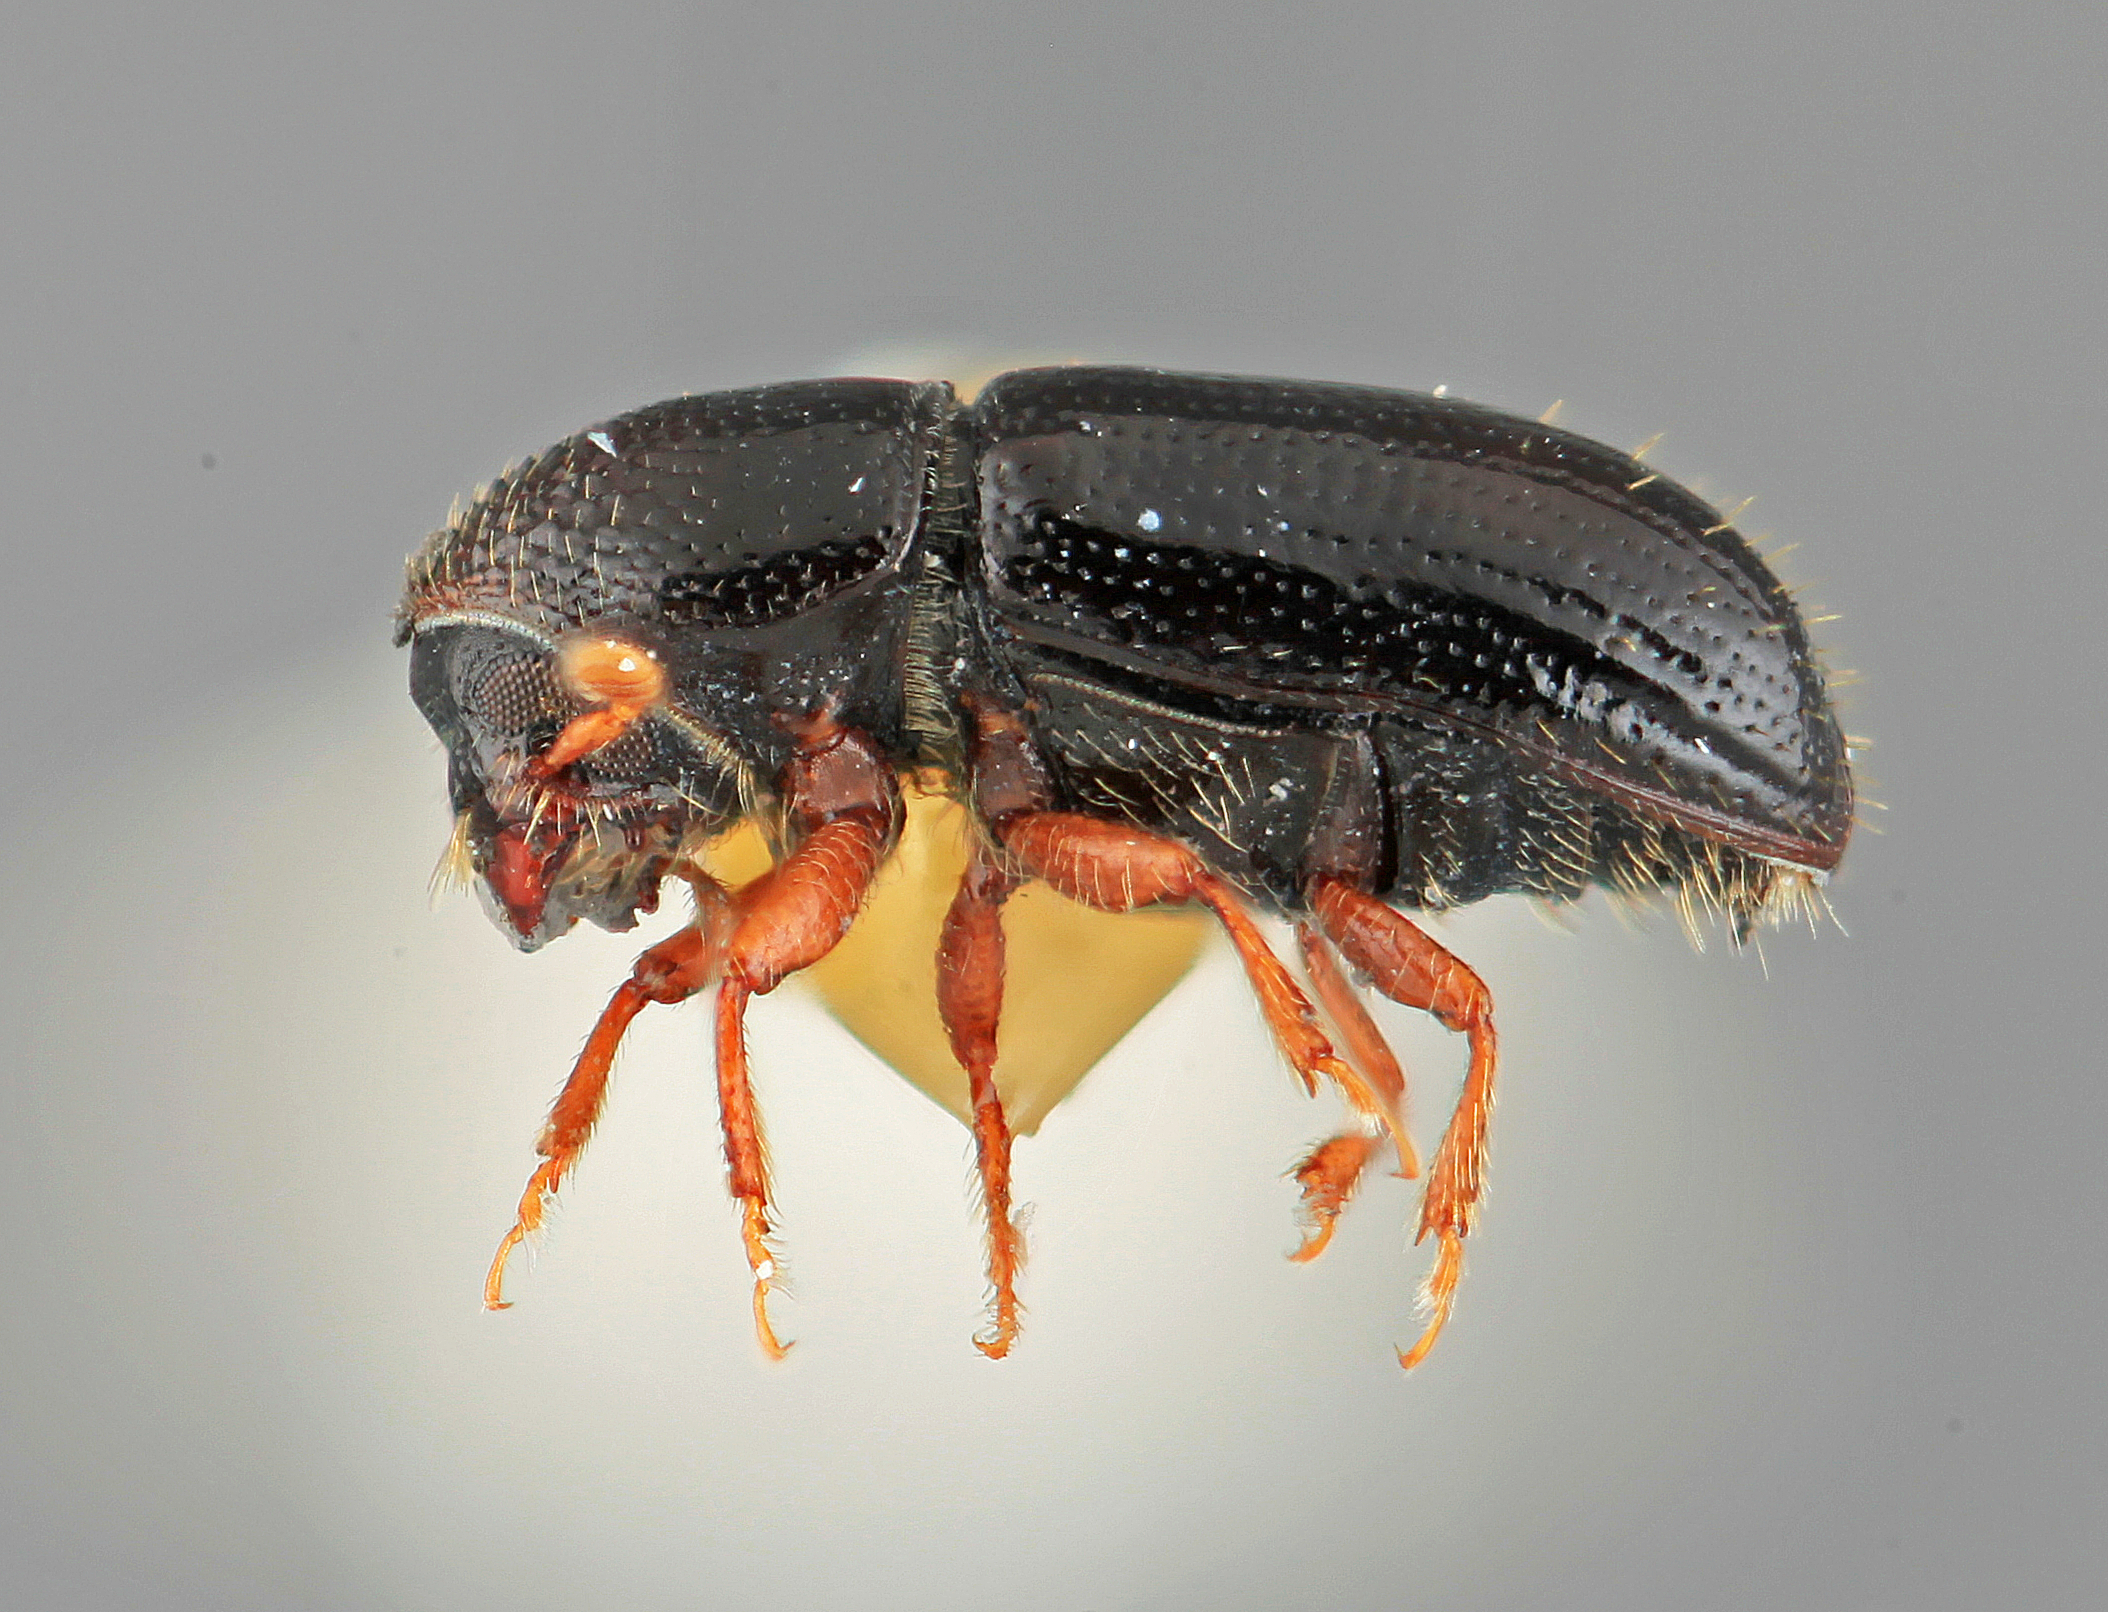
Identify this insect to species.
Pityophthorus timidulus
